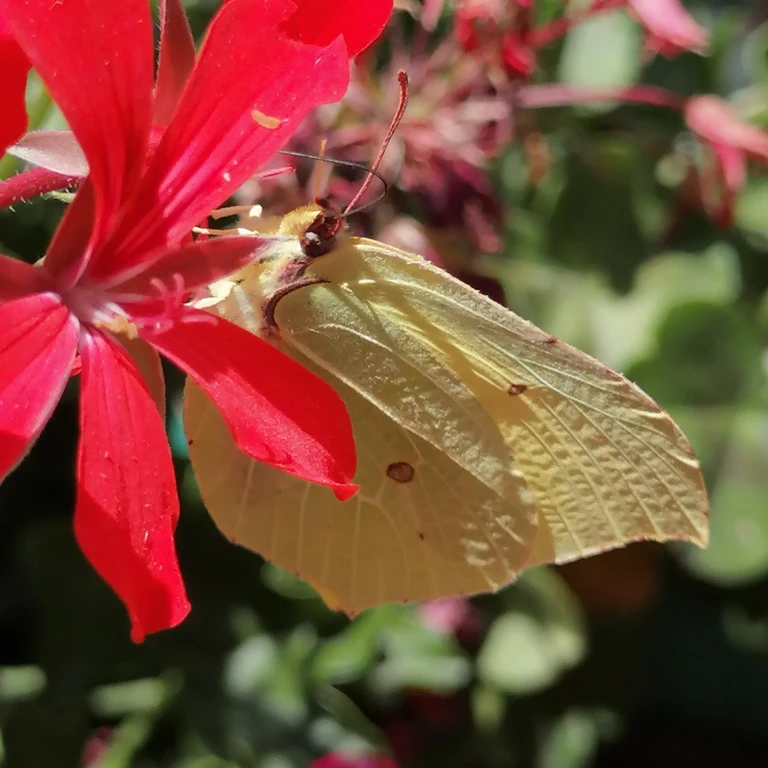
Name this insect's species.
Gonepteryx rhamni
